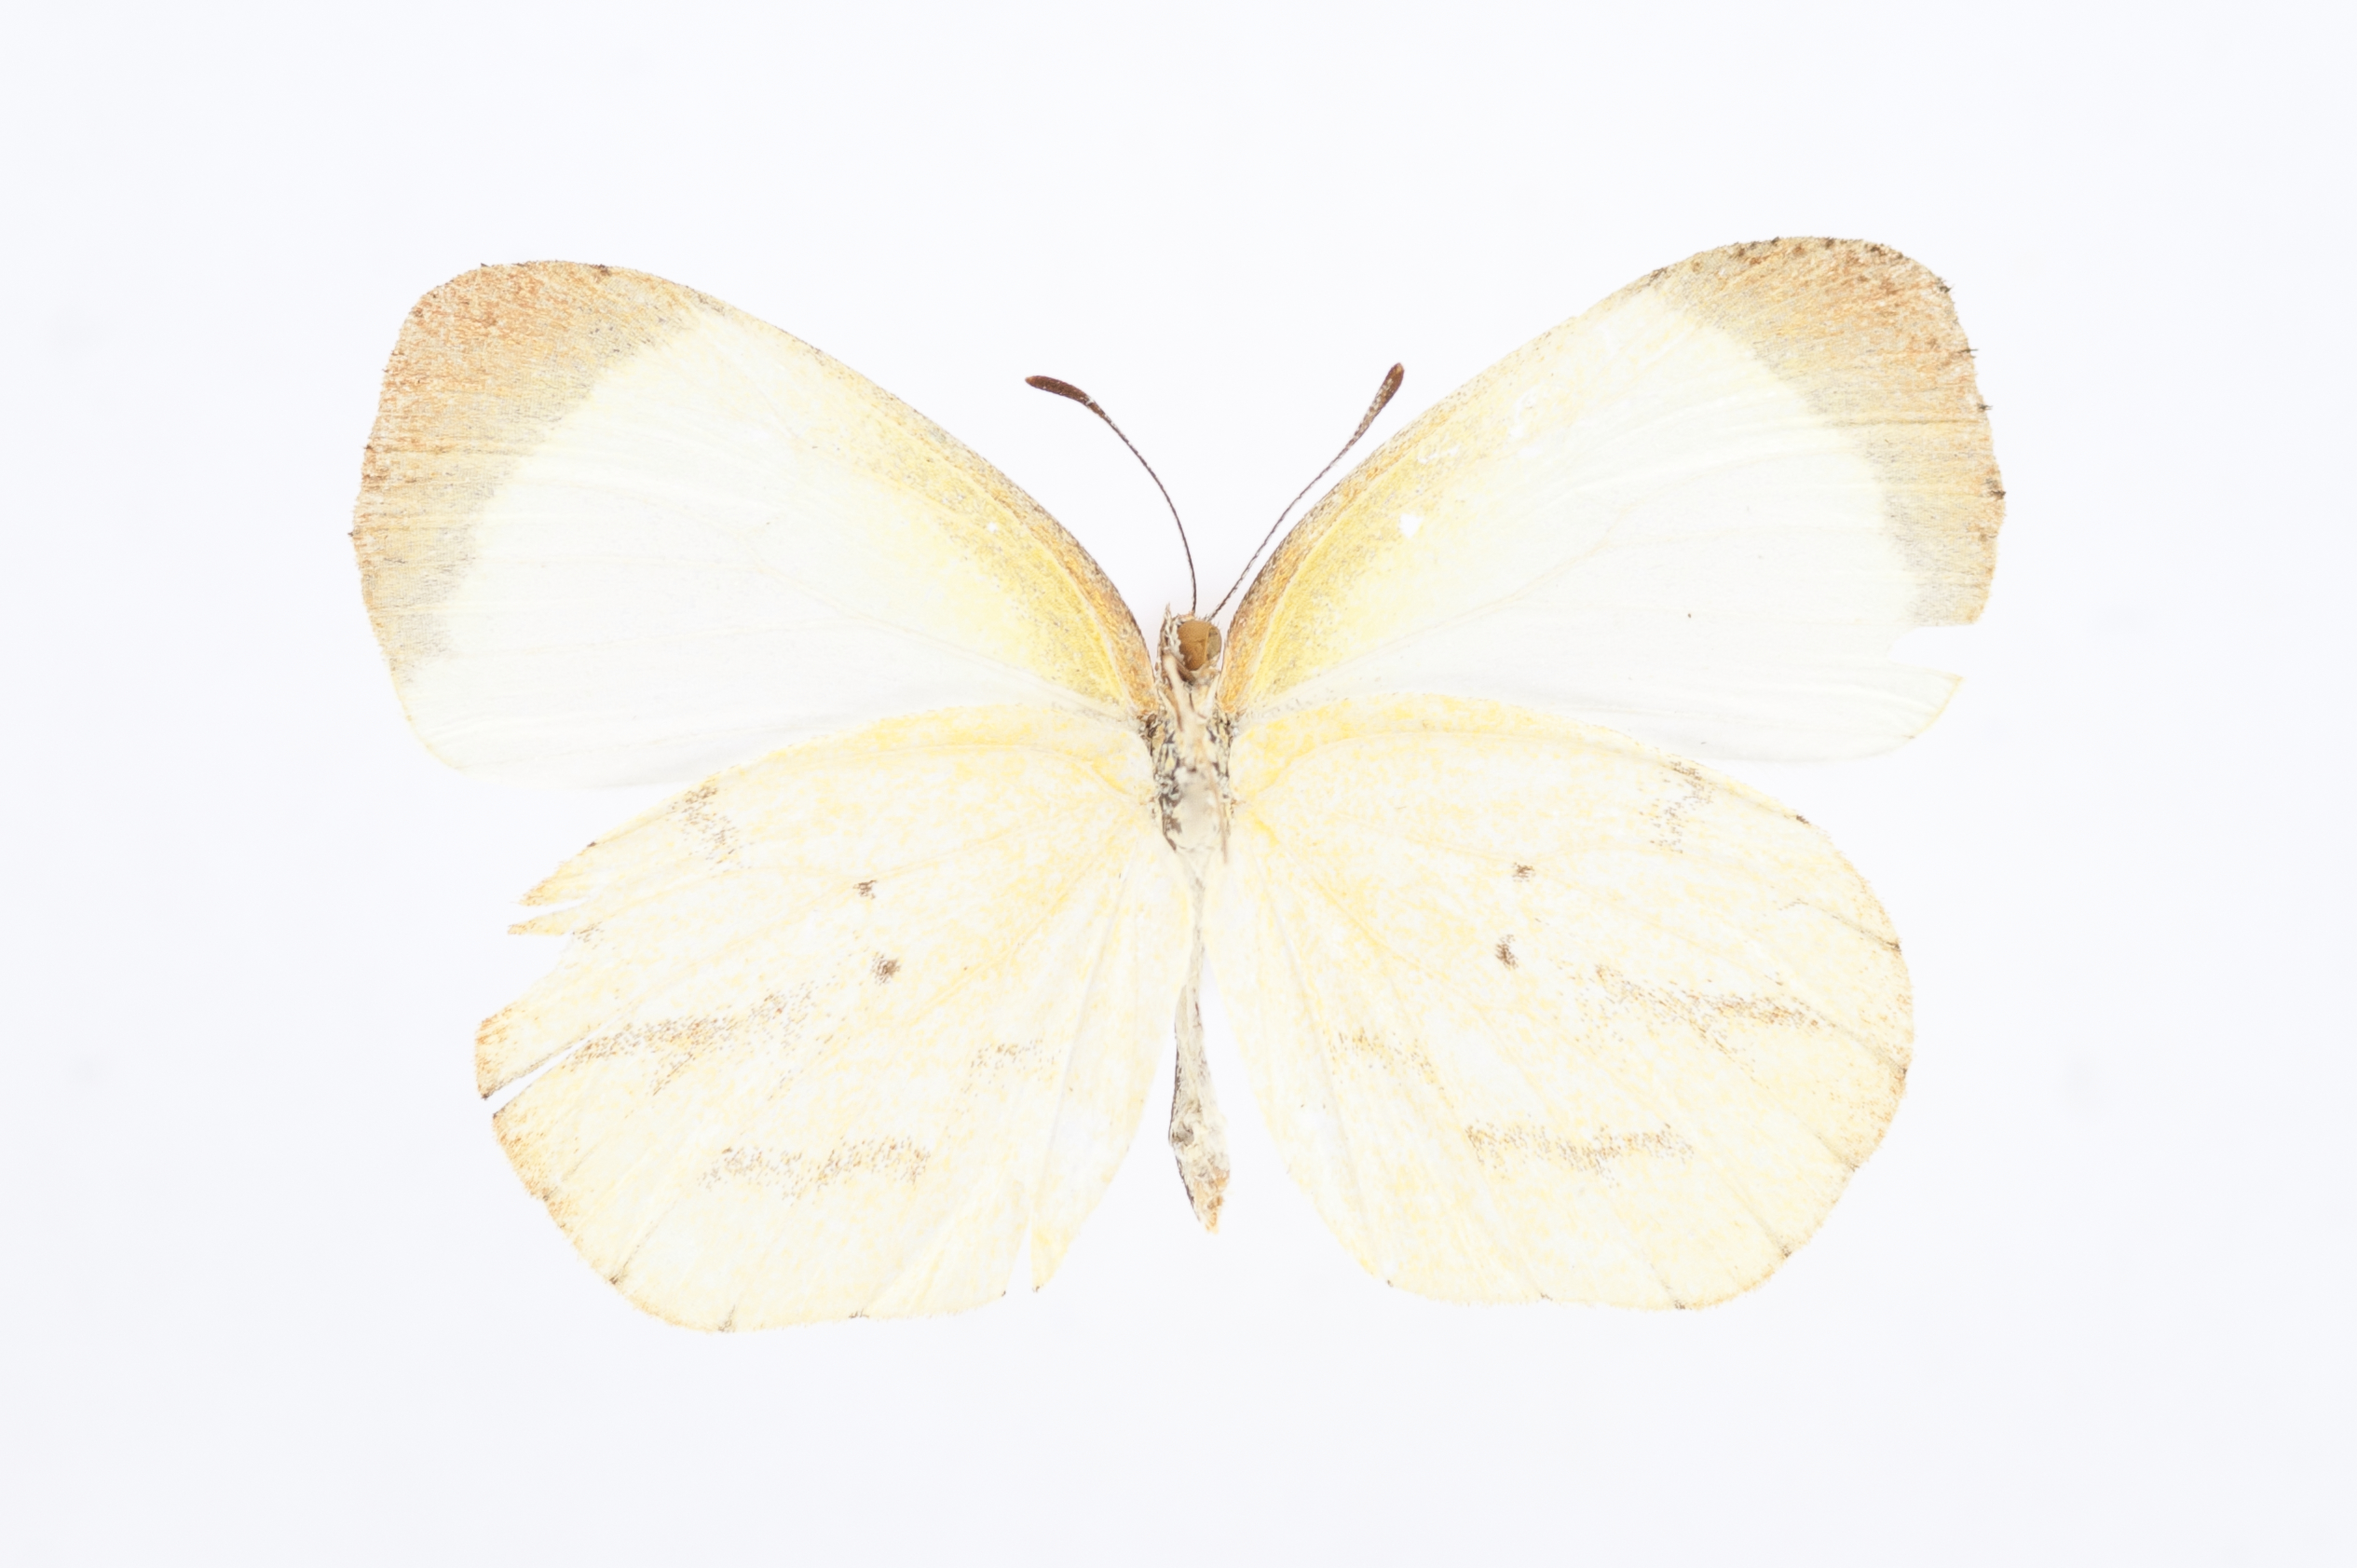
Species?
Eurema phiale
